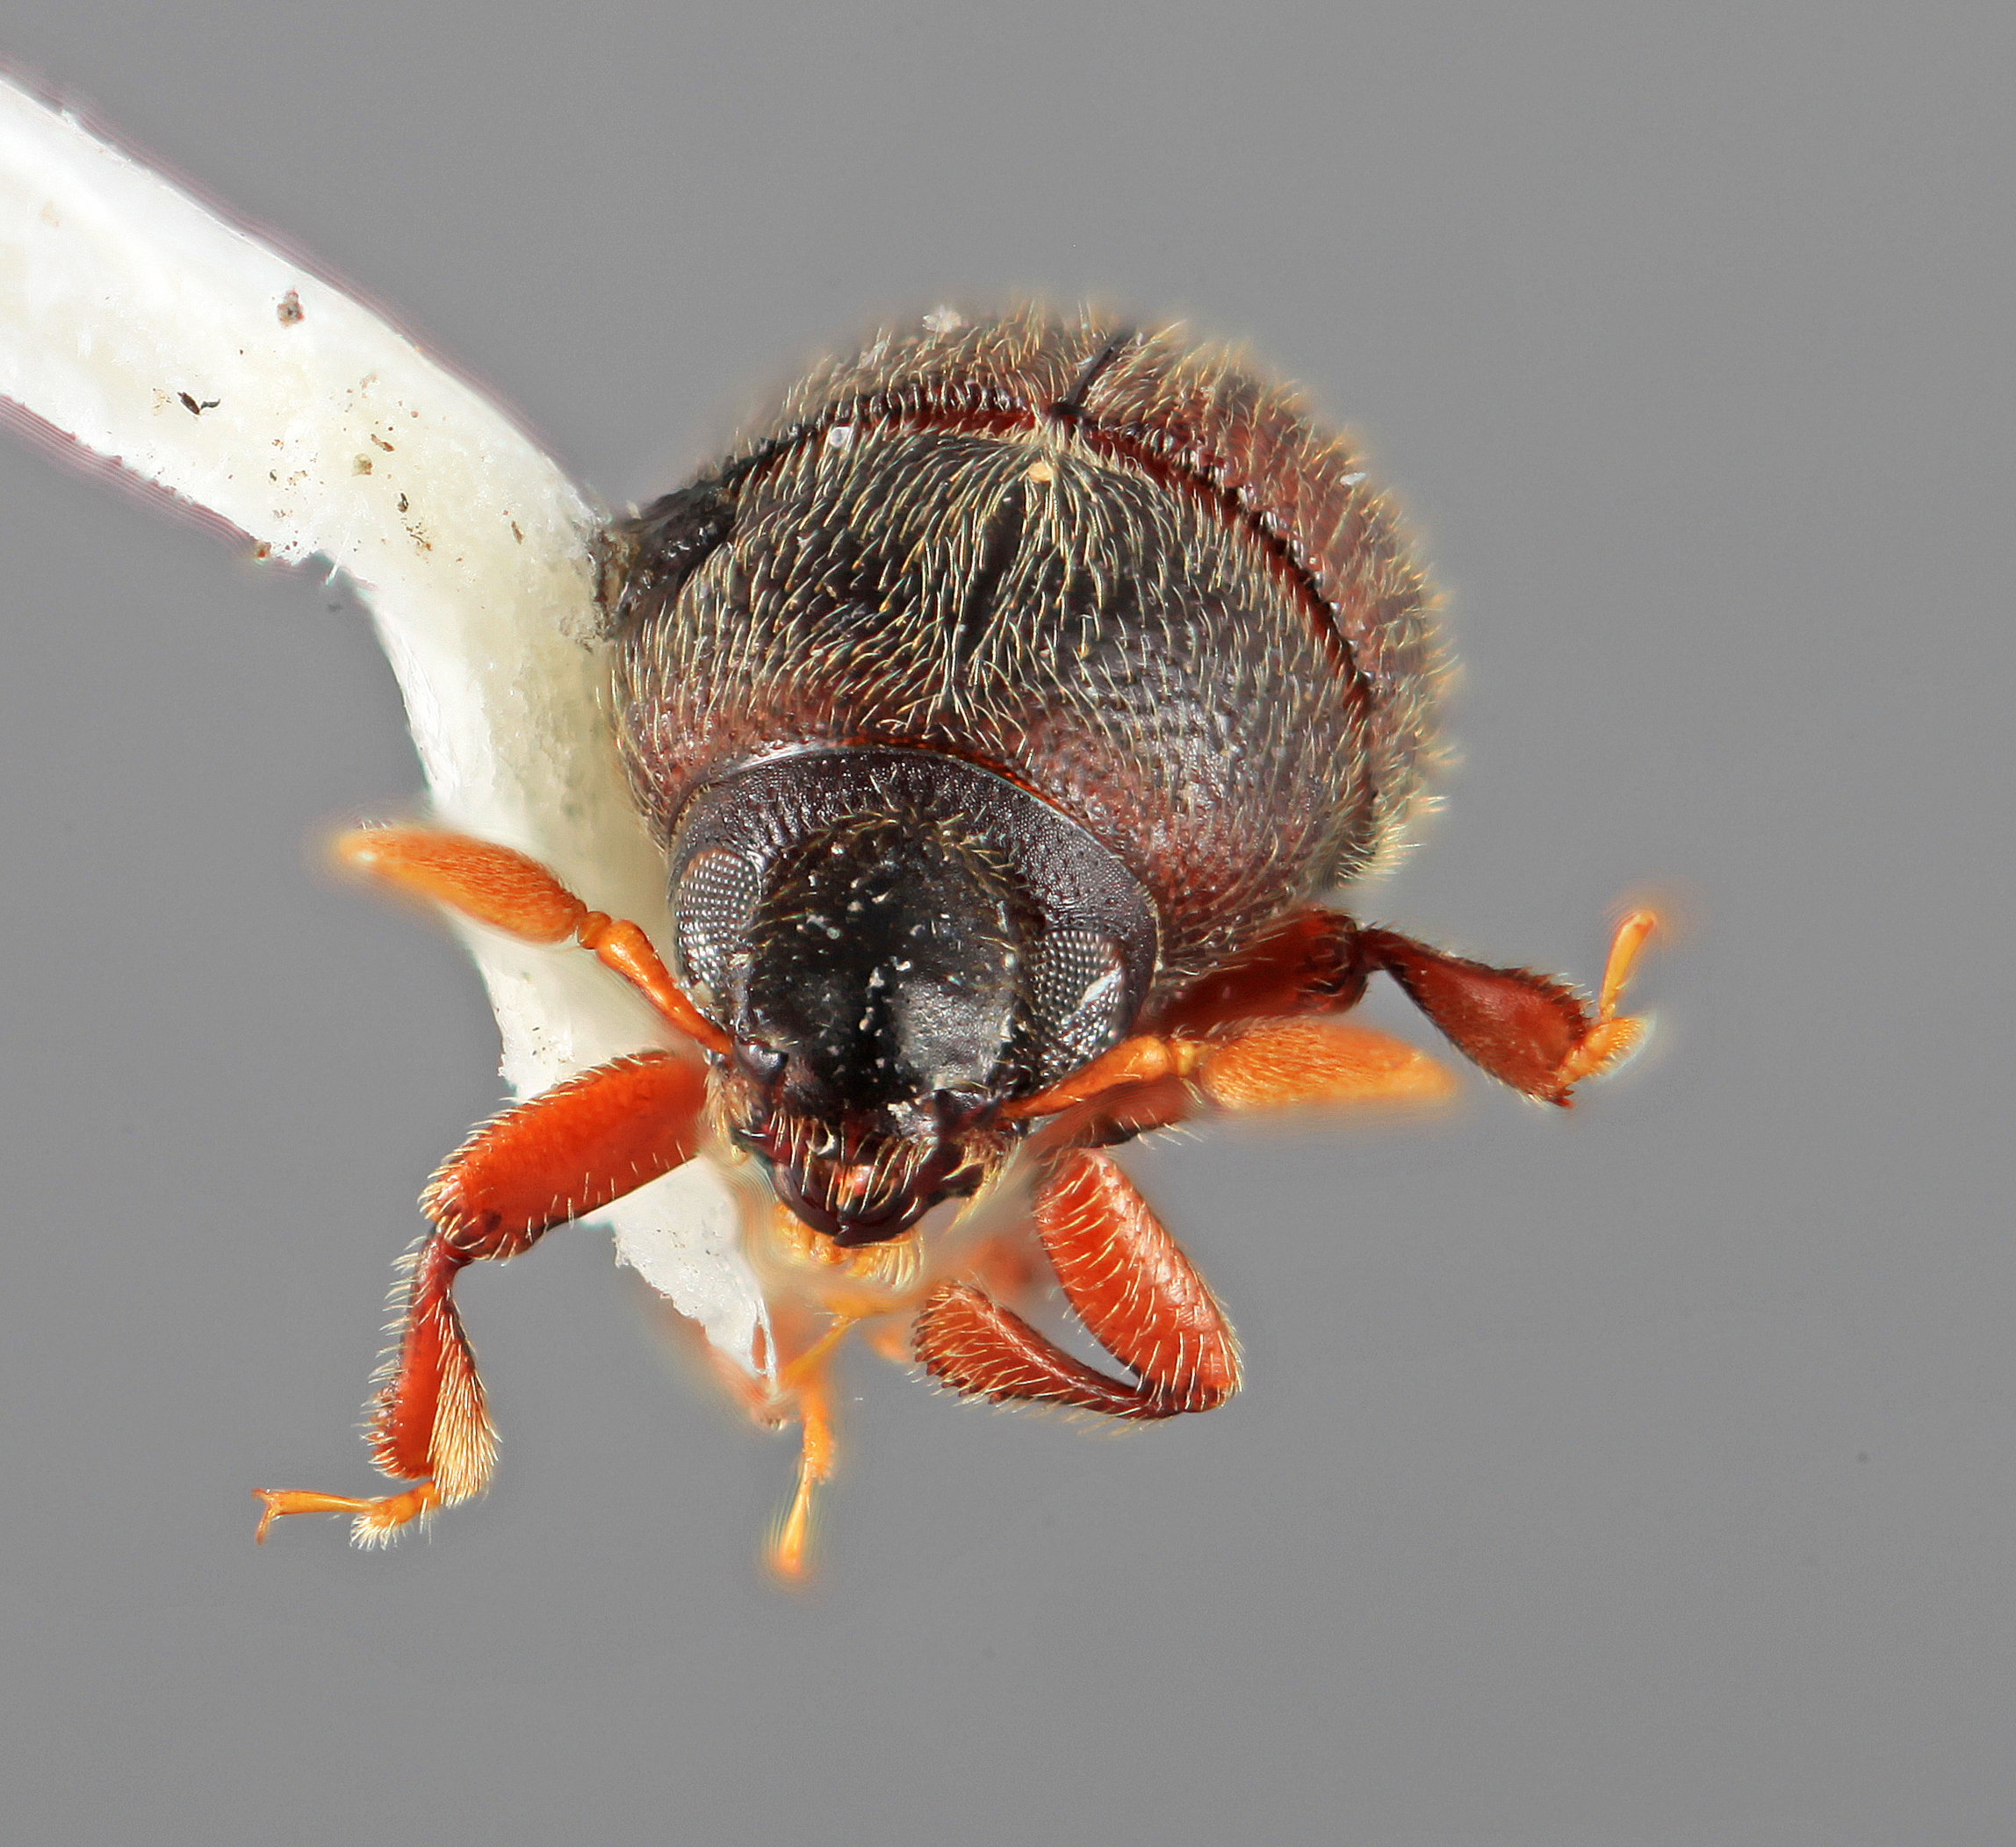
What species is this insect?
Chramesus macrocornis
